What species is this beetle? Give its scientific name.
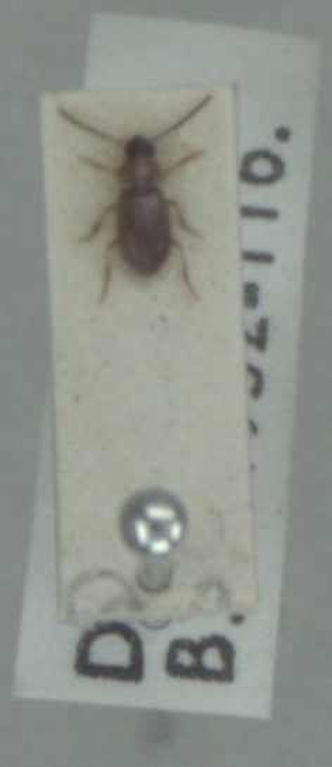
Acupalpus dubius
